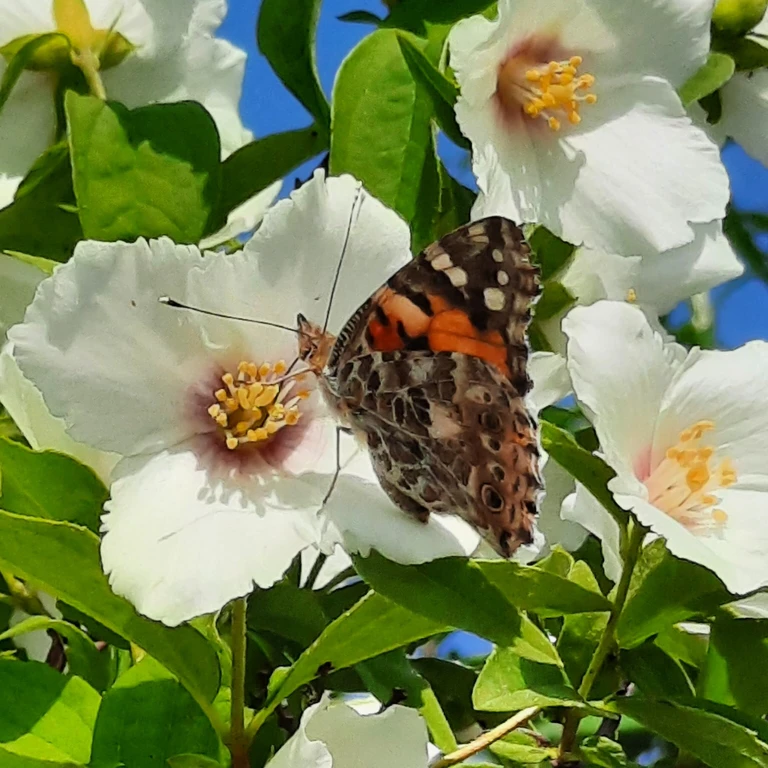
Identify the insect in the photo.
Vanessa cardui
